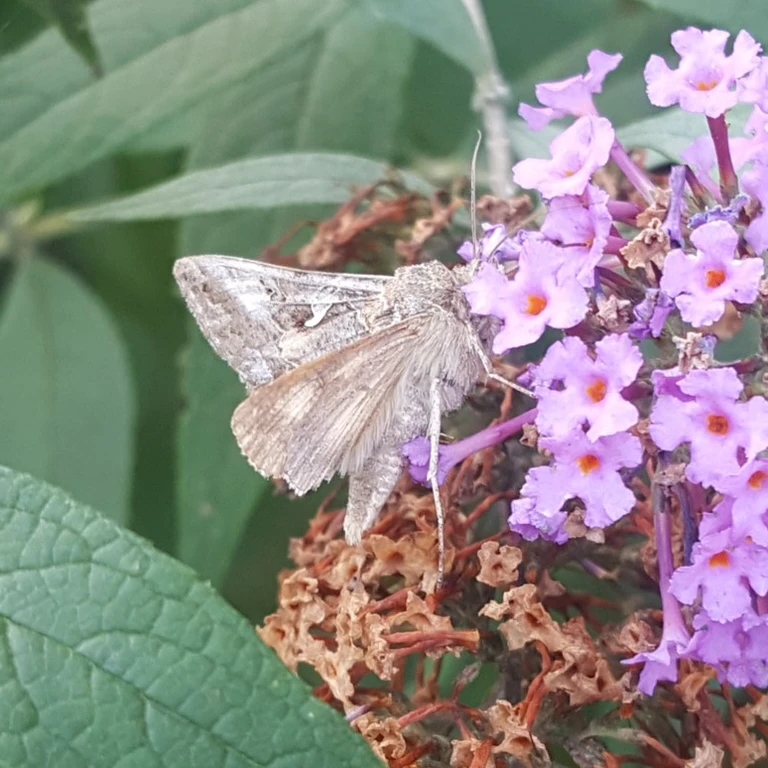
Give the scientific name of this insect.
Autographa gamma
